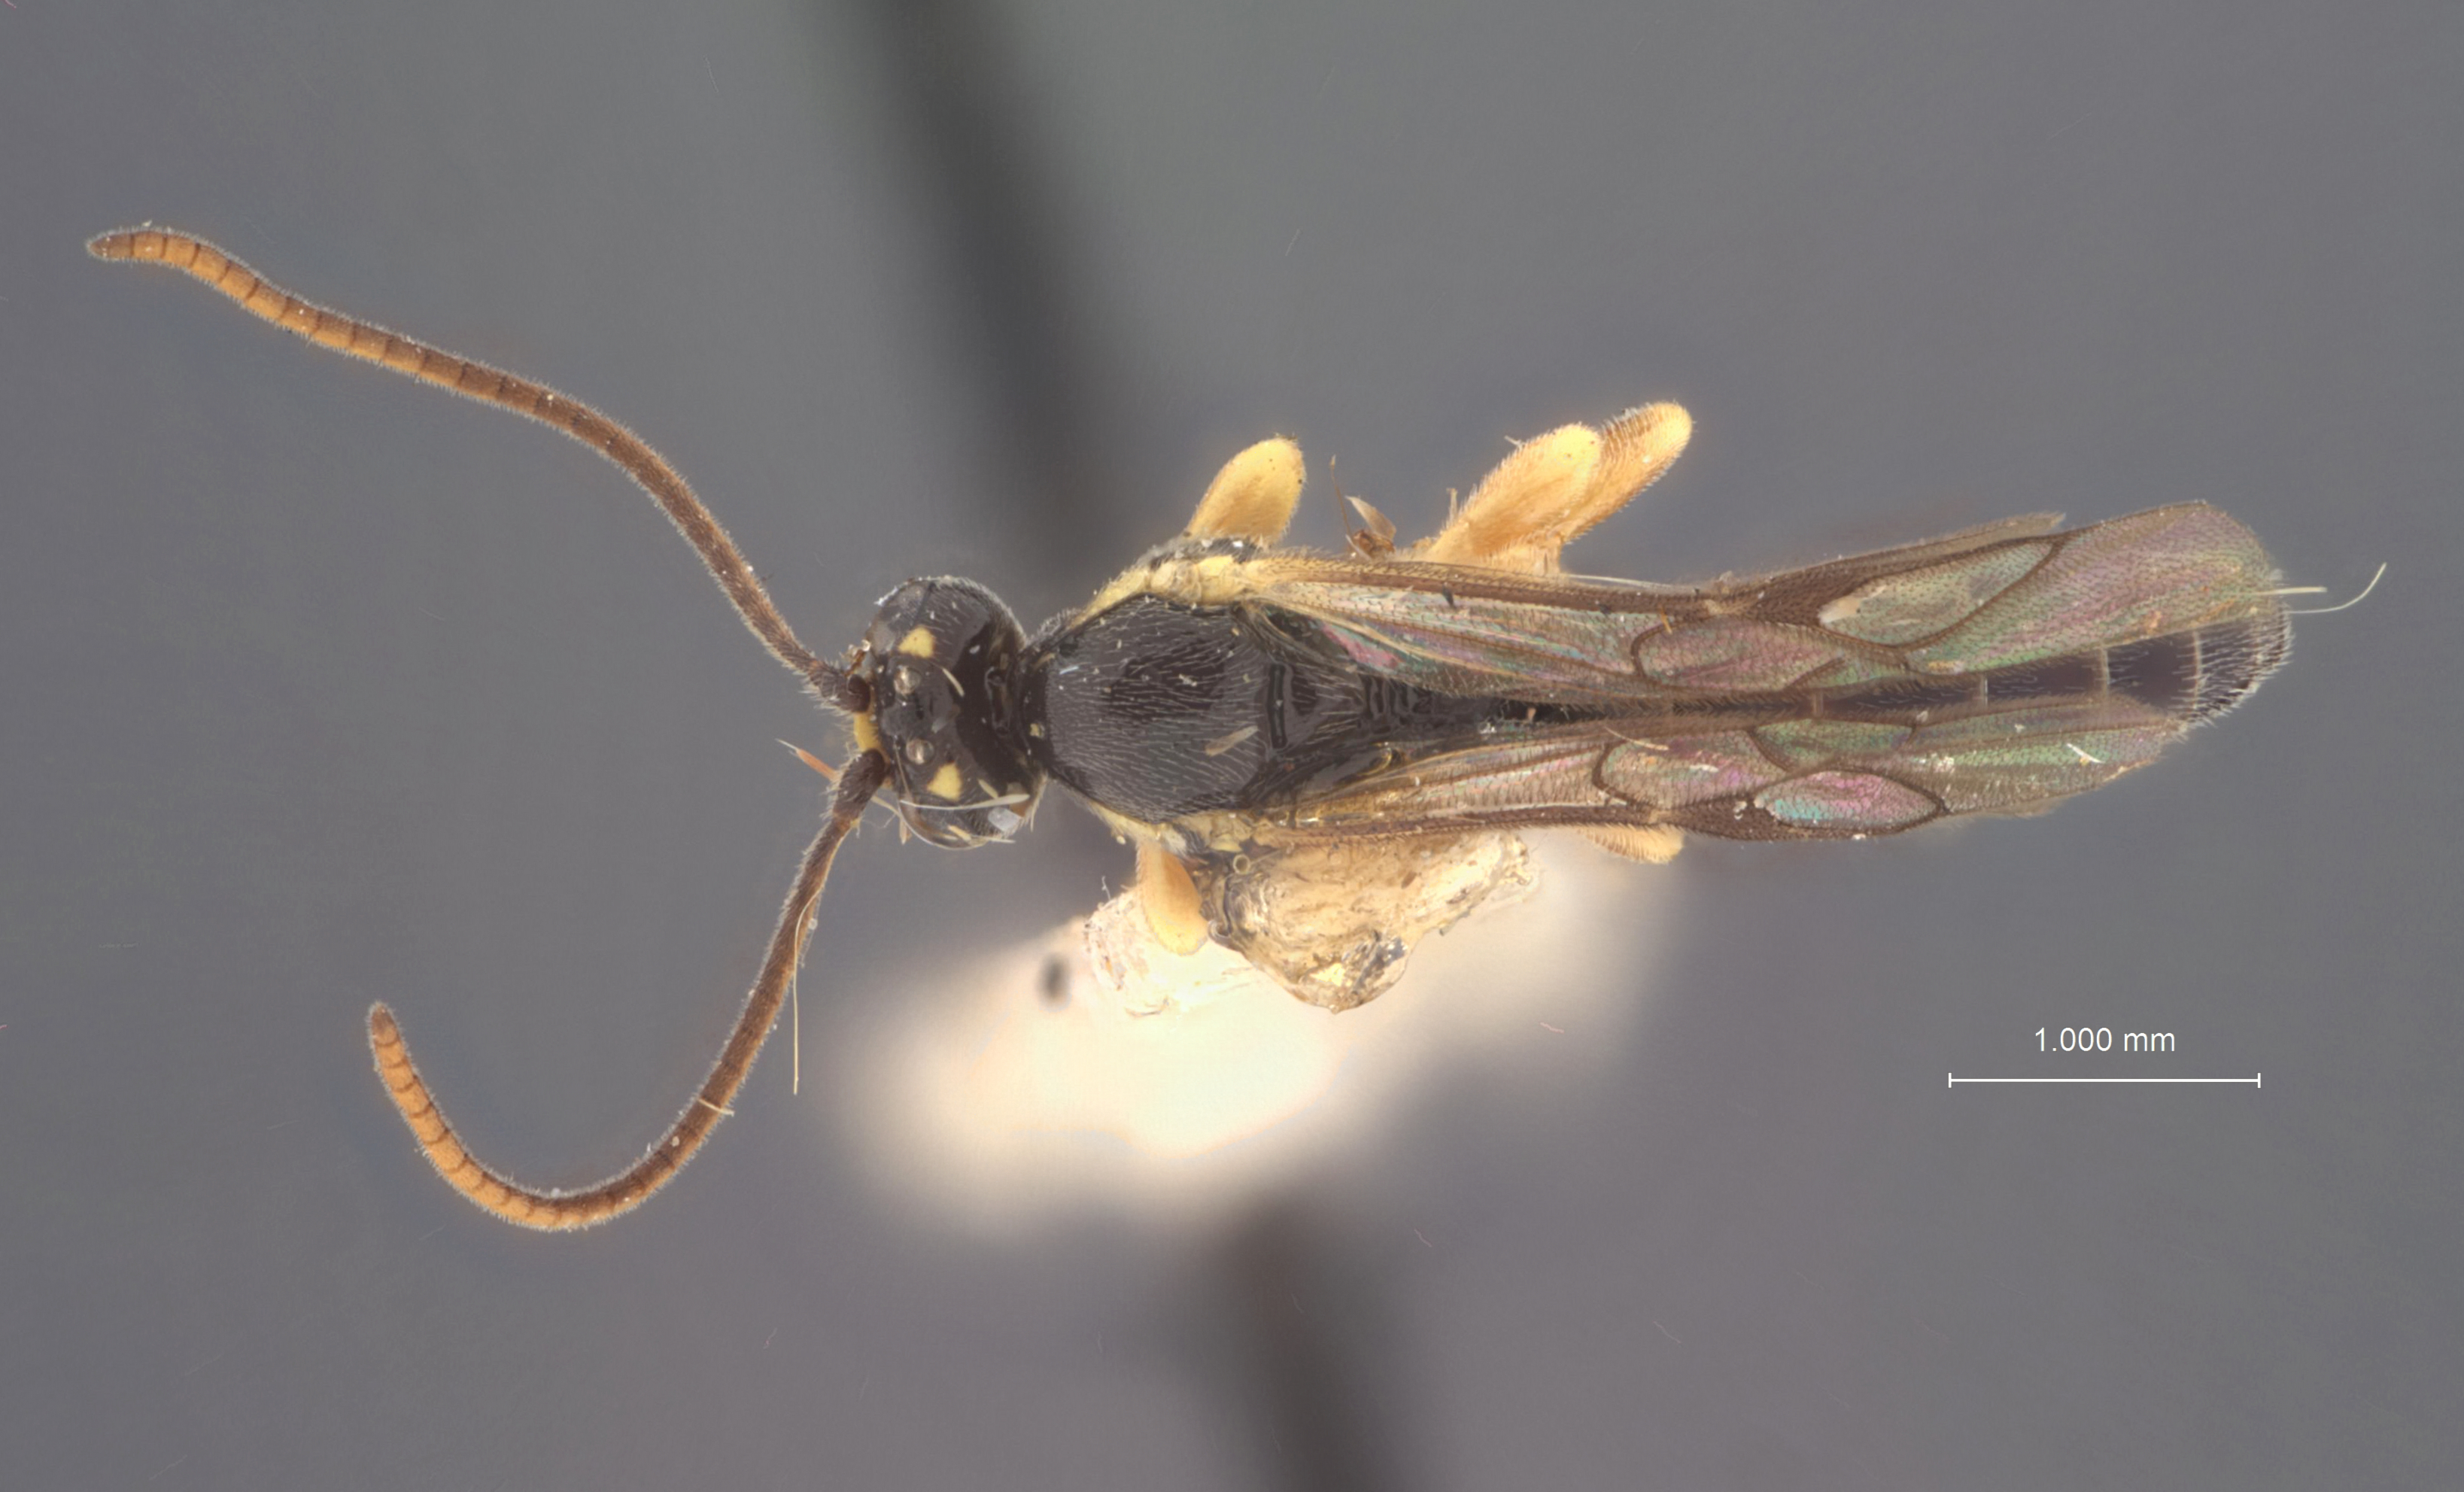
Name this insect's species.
Exochus fastigatus
